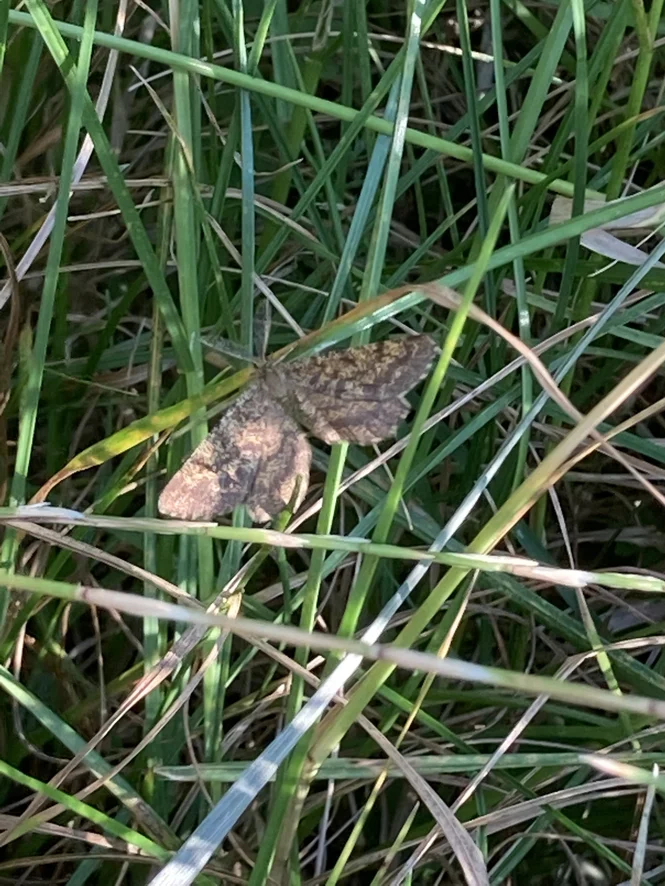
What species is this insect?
Ematurga atomaria
